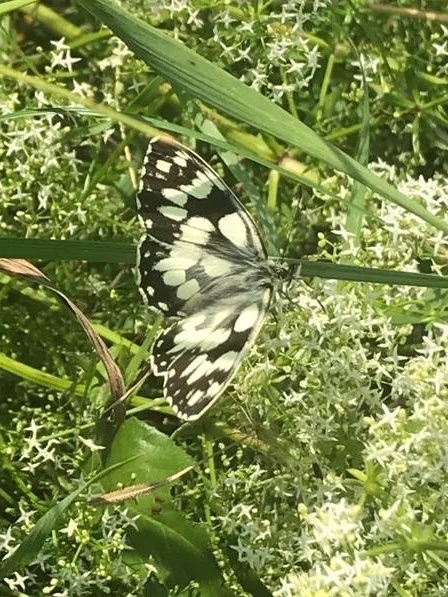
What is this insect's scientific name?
Melanargia galathea
